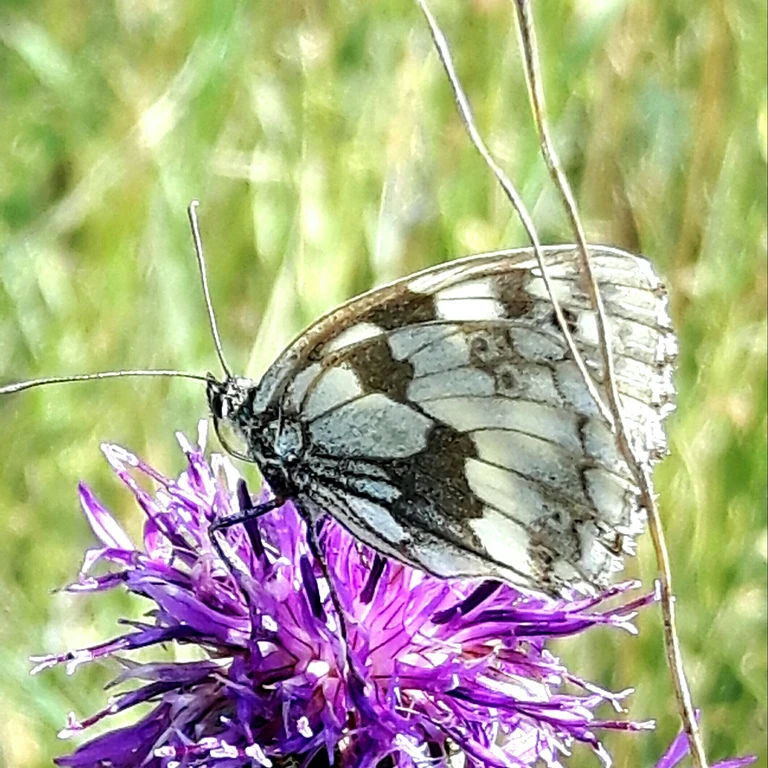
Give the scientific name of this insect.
Melanargia galathea
